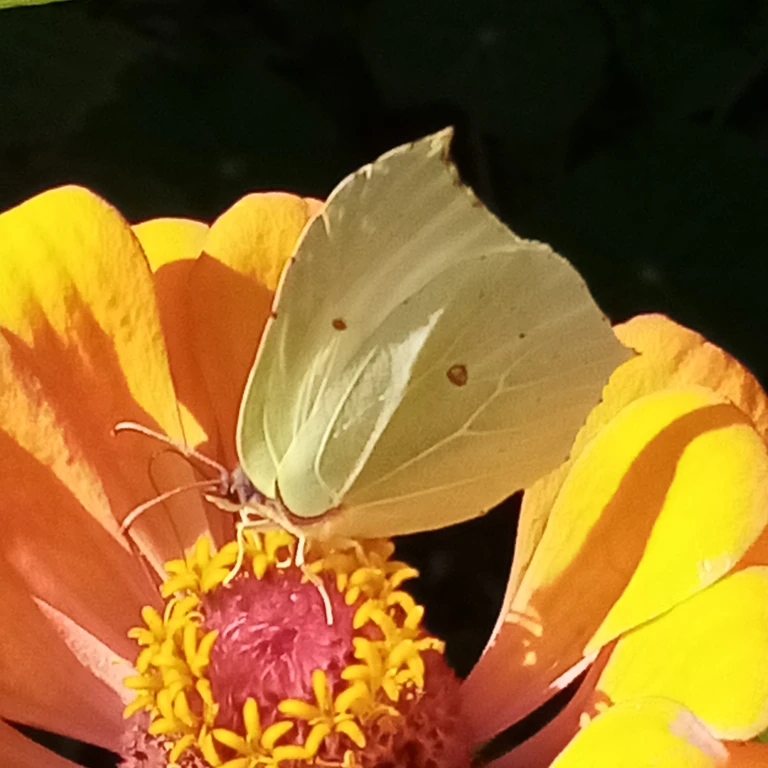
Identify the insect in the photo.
Gonepteryx rhamni
